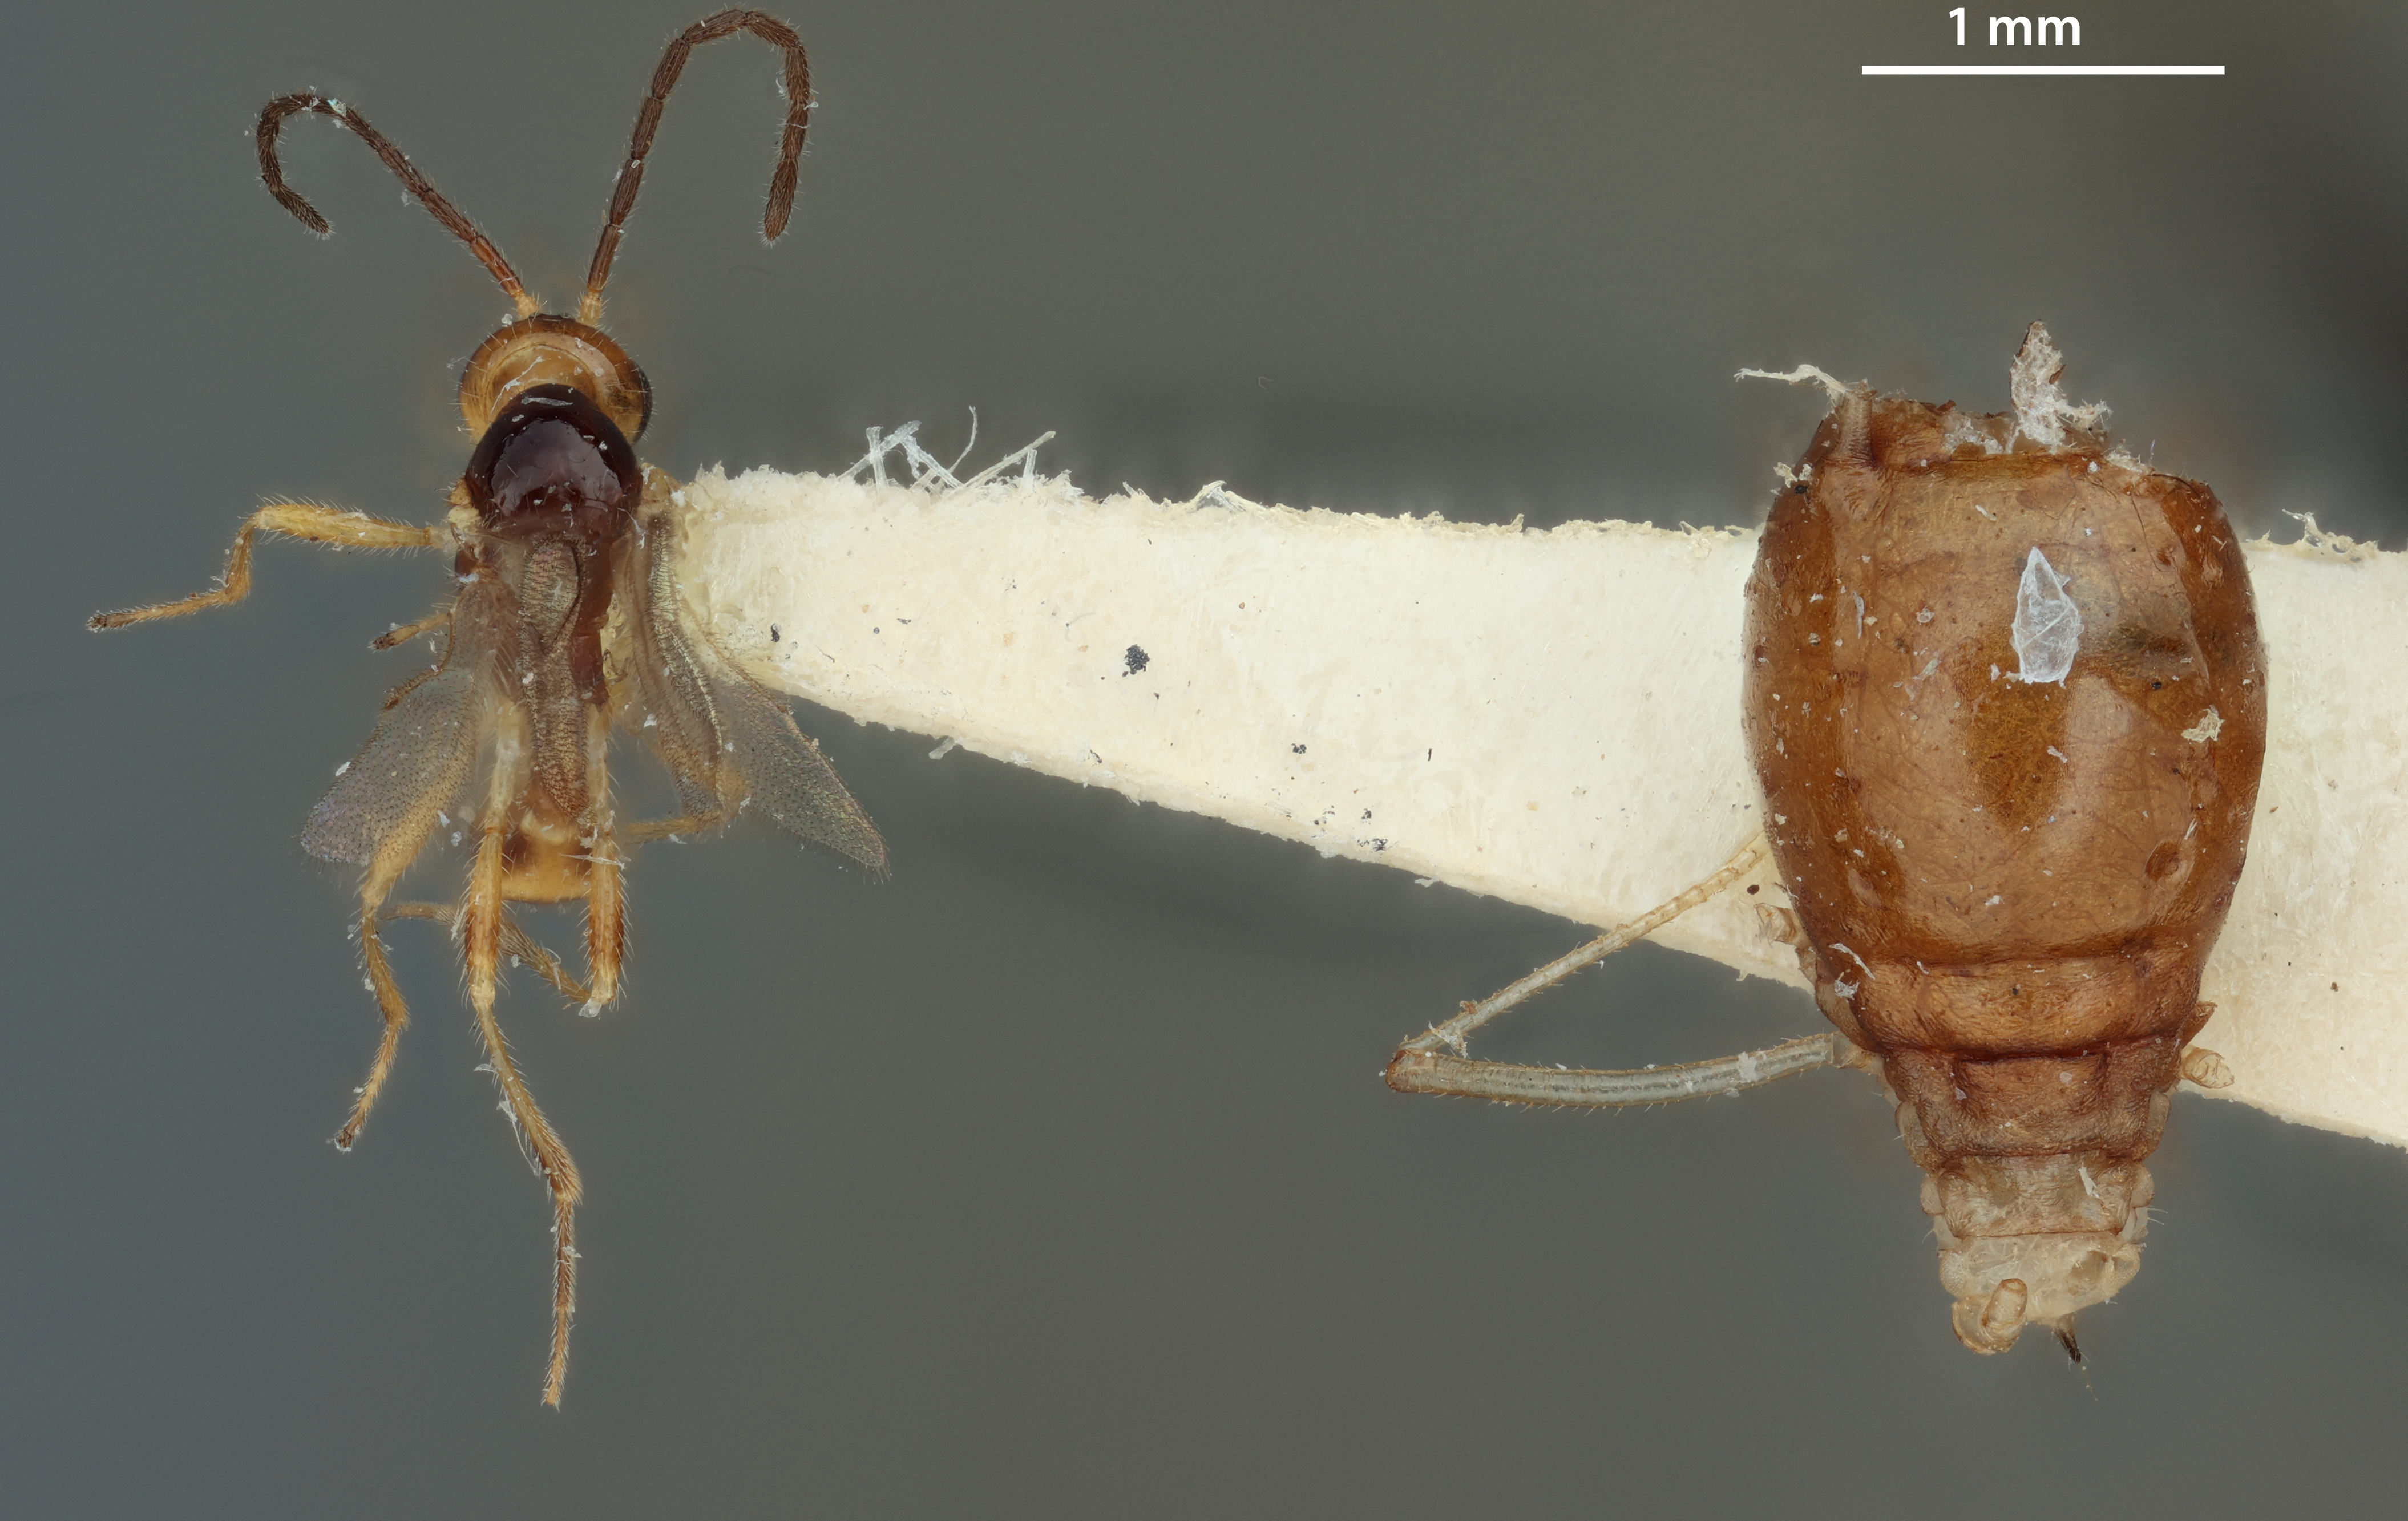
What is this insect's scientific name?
Trioxys carionatus
